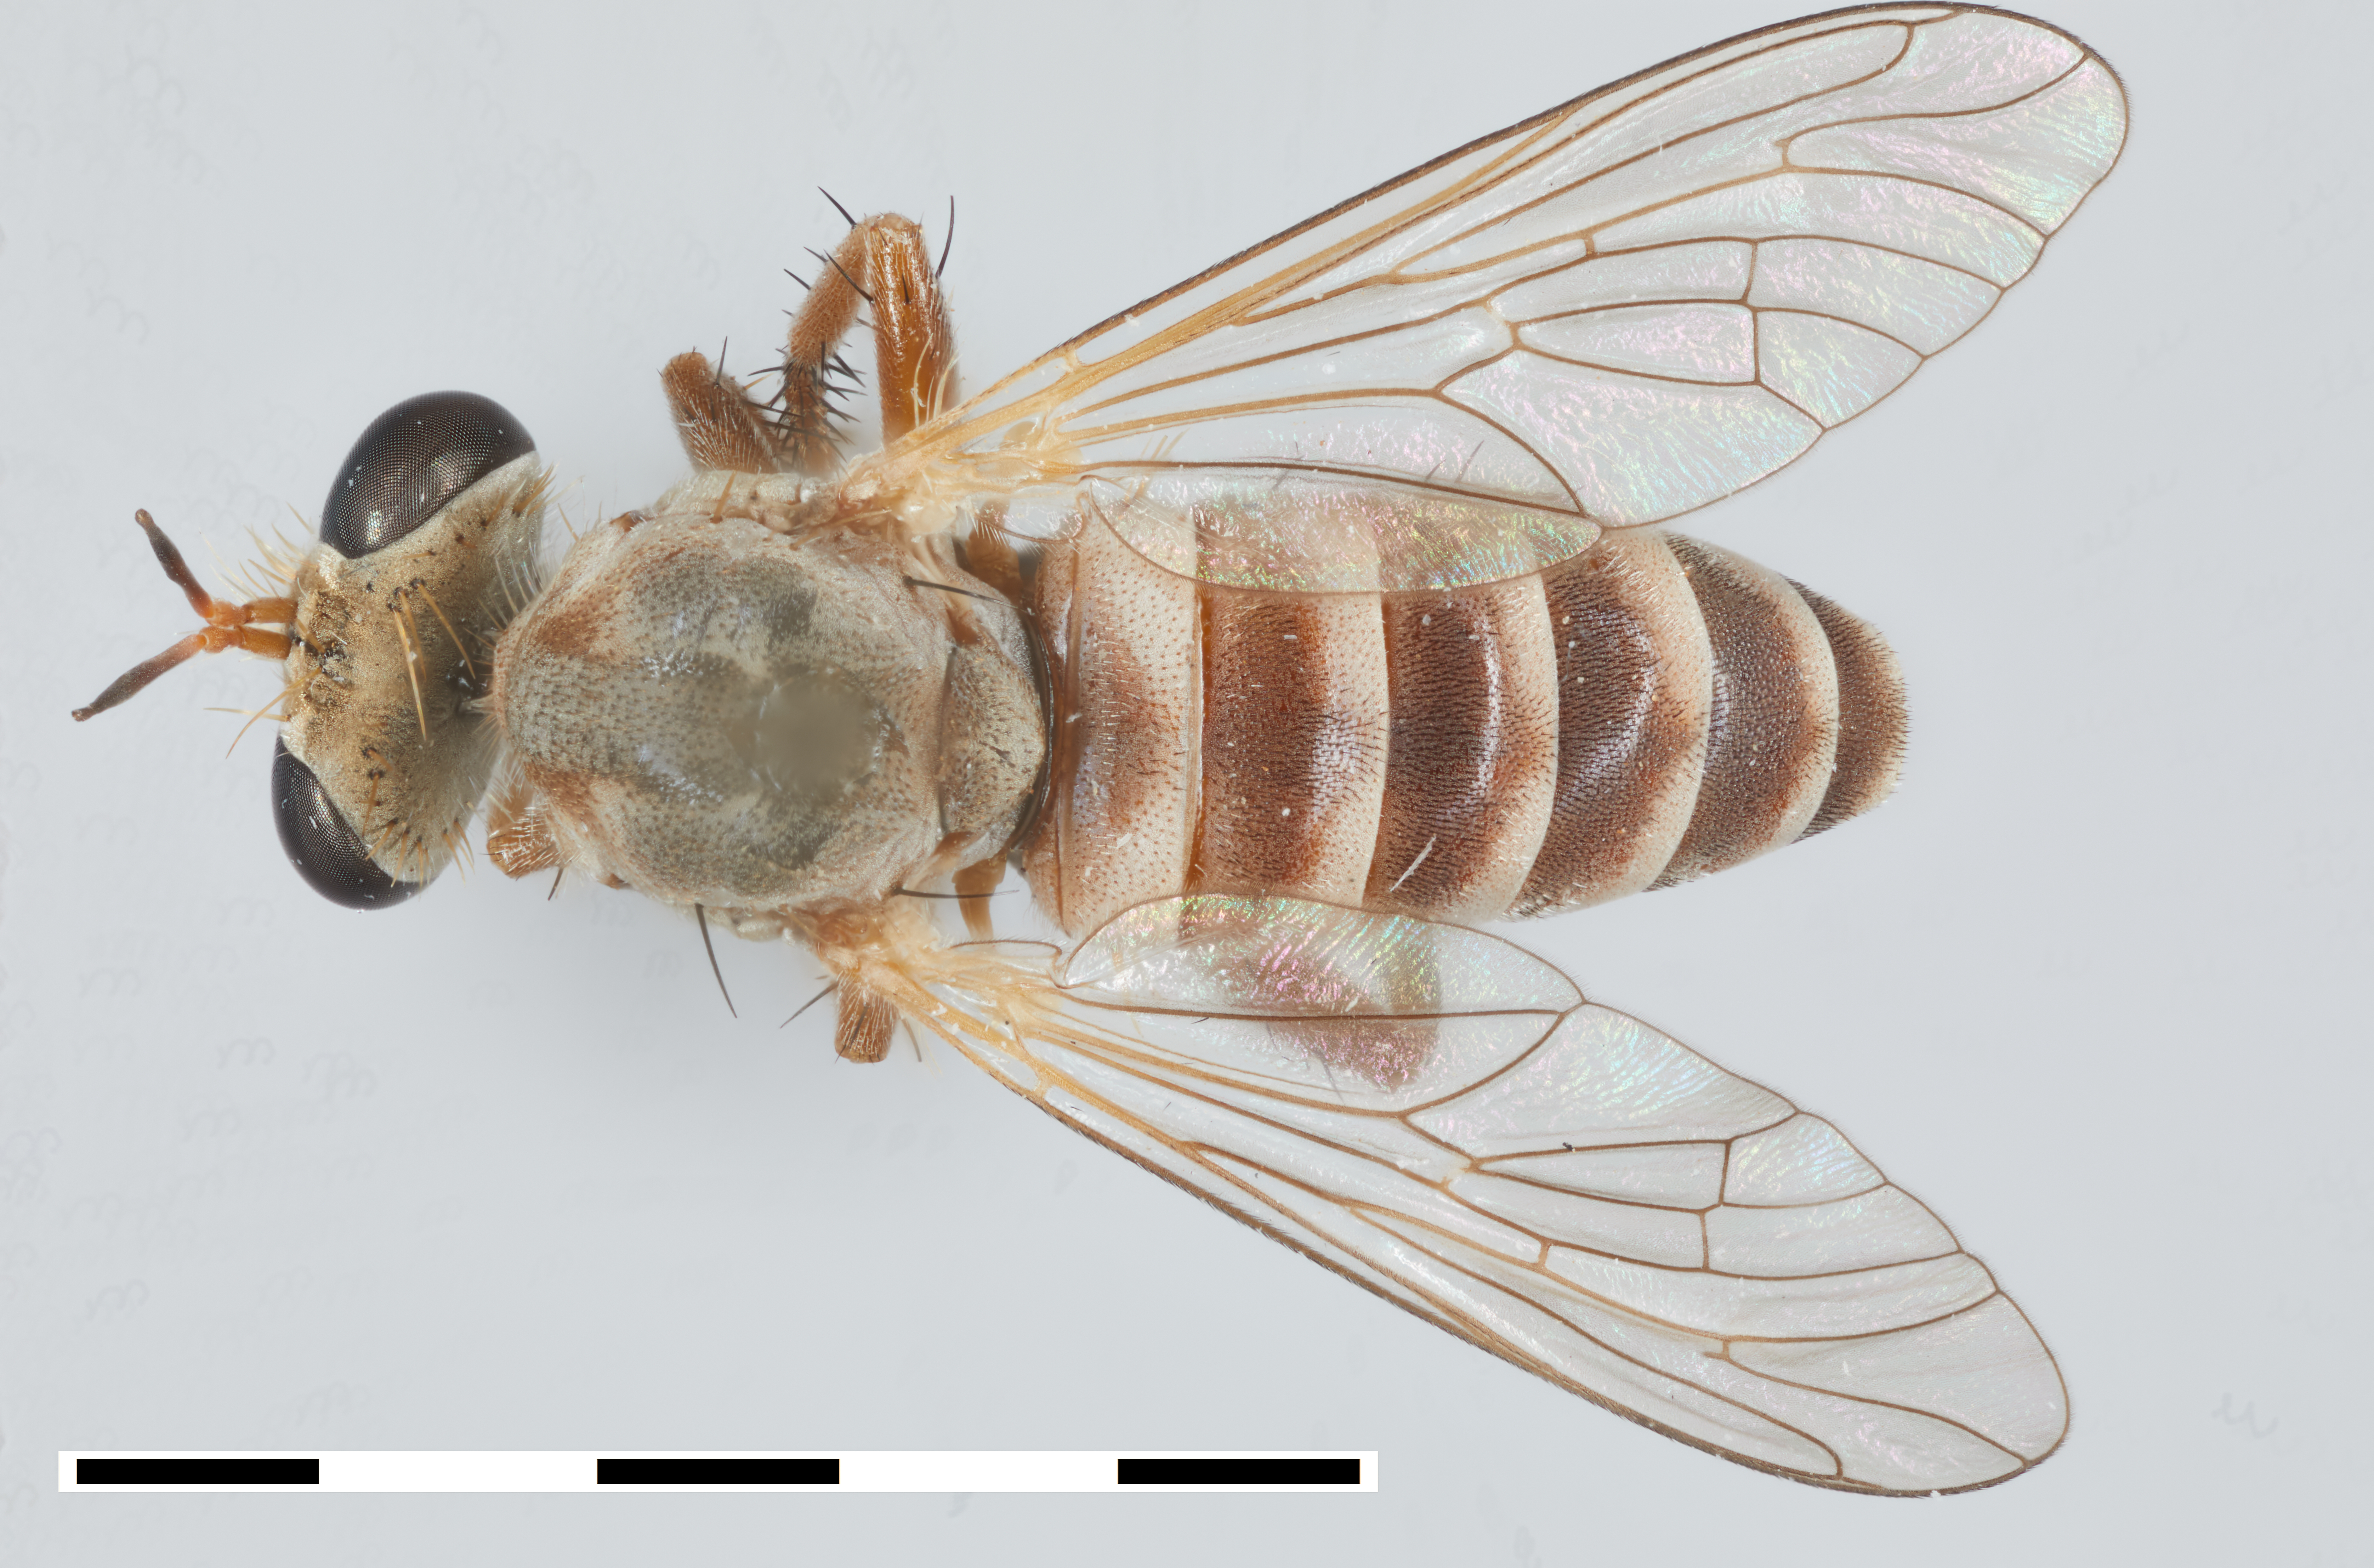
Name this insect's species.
Anypodetus fasciatus
